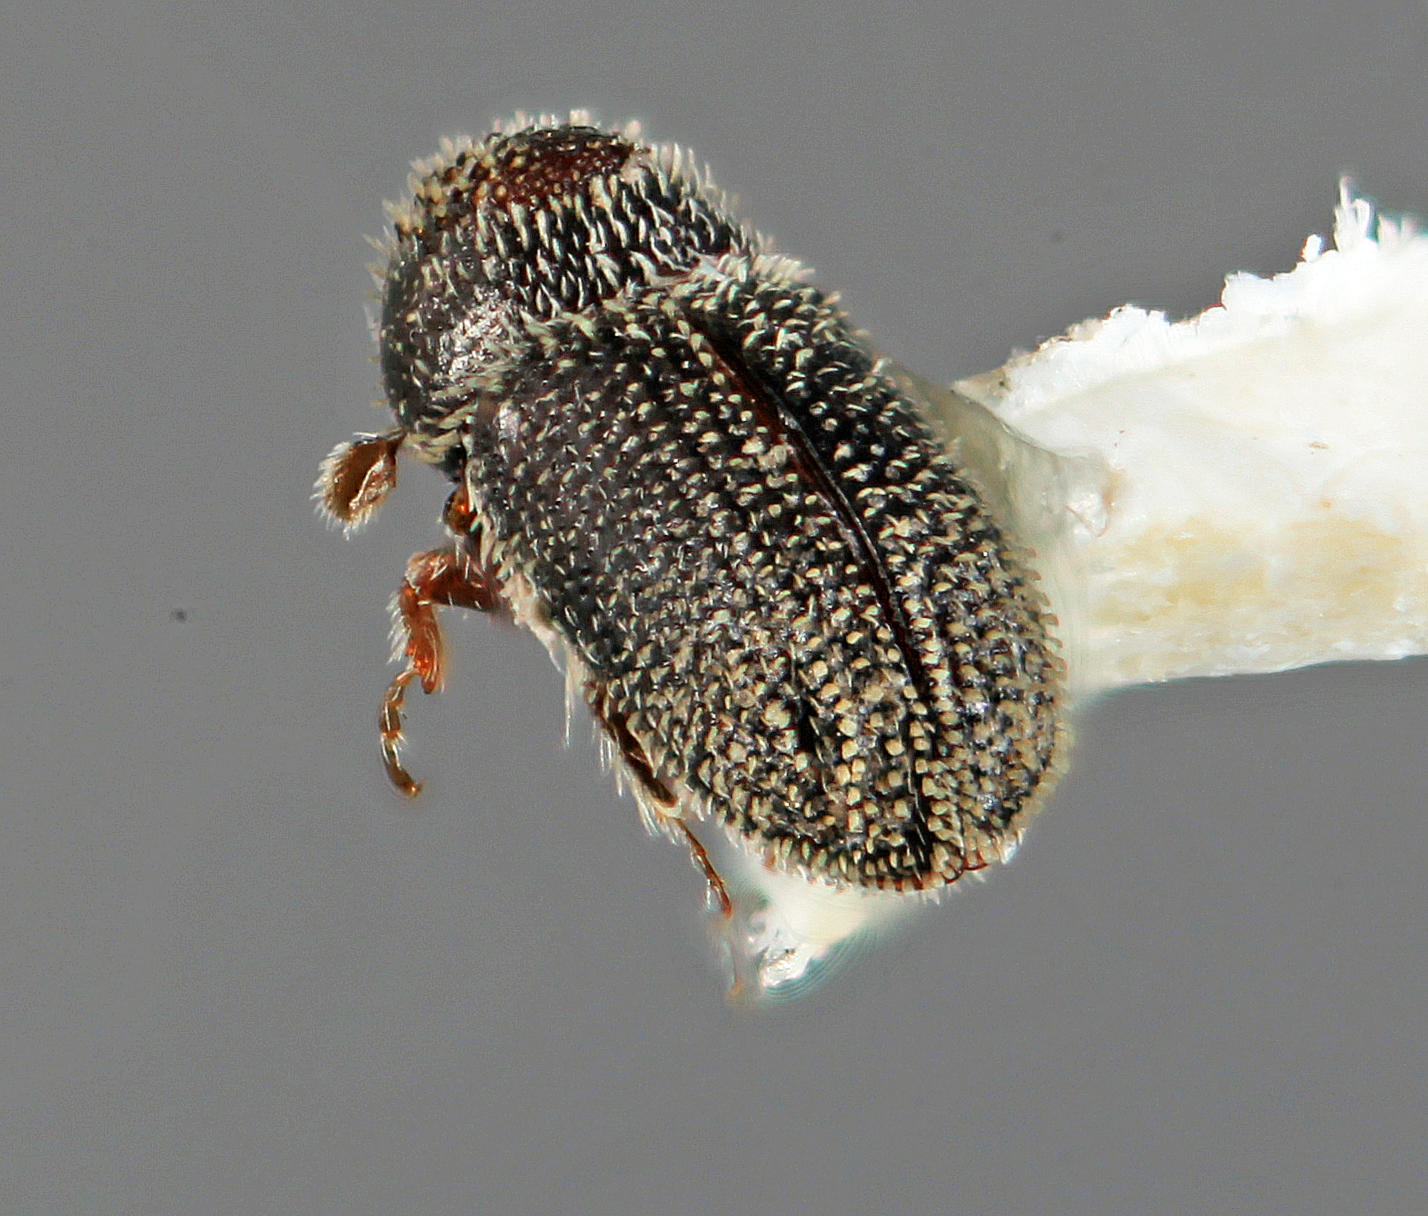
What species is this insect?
Pseudothysanoes querneus
